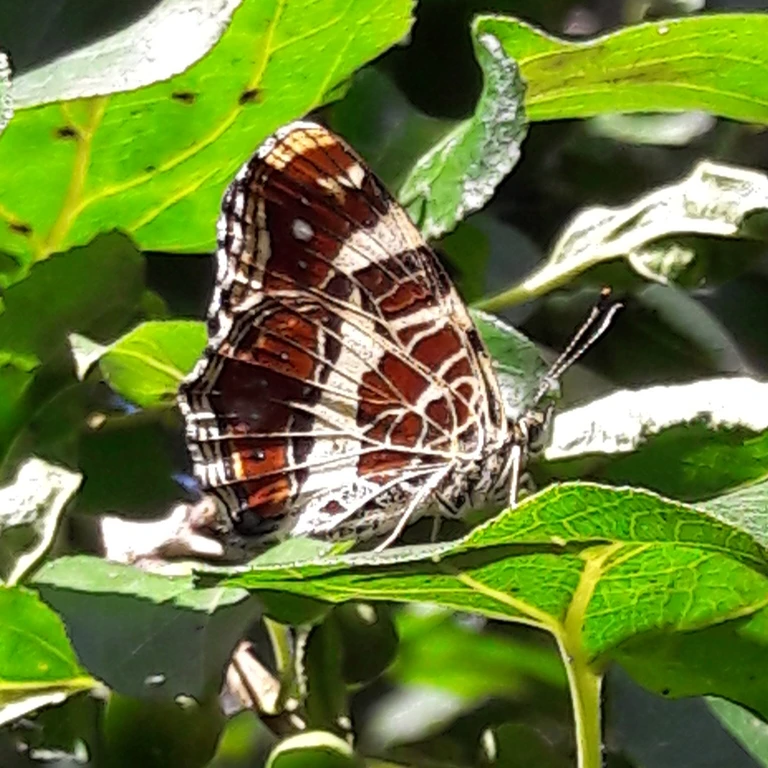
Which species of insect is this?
Araschnia levana
